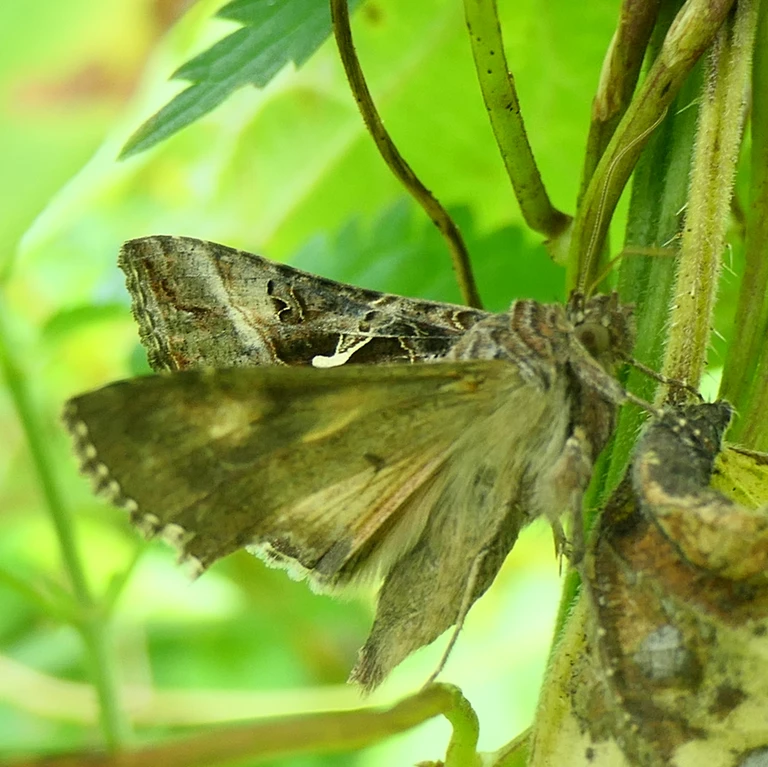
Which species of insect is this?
Autographa gamma
